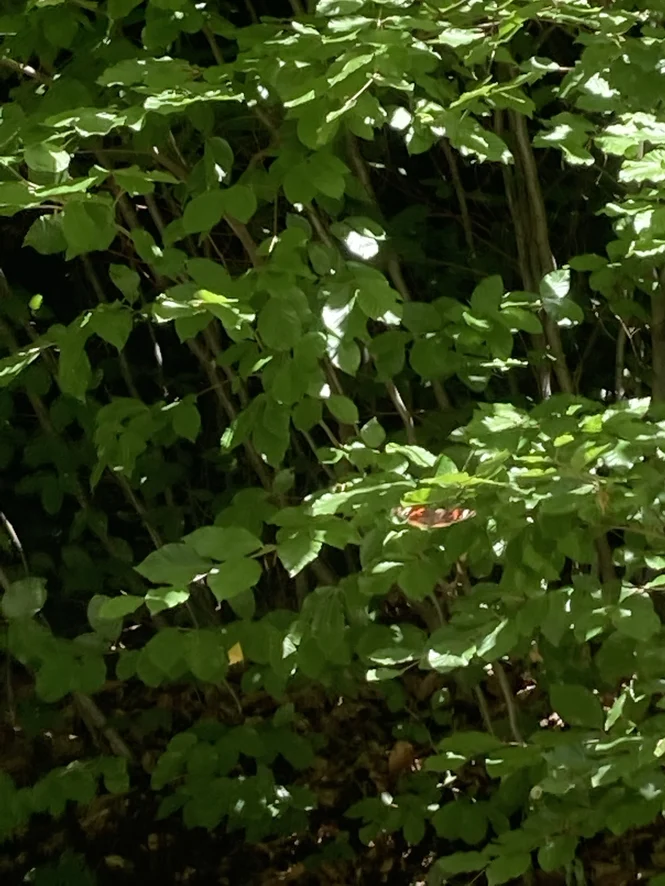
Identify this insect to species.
Vanessa atalanta
